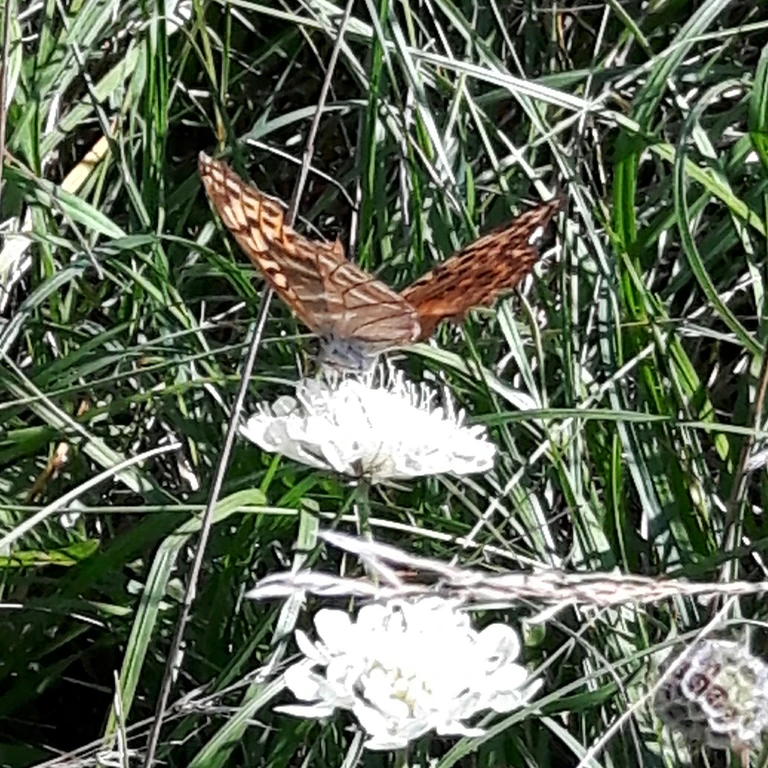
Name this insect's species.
Argynnis paphia
